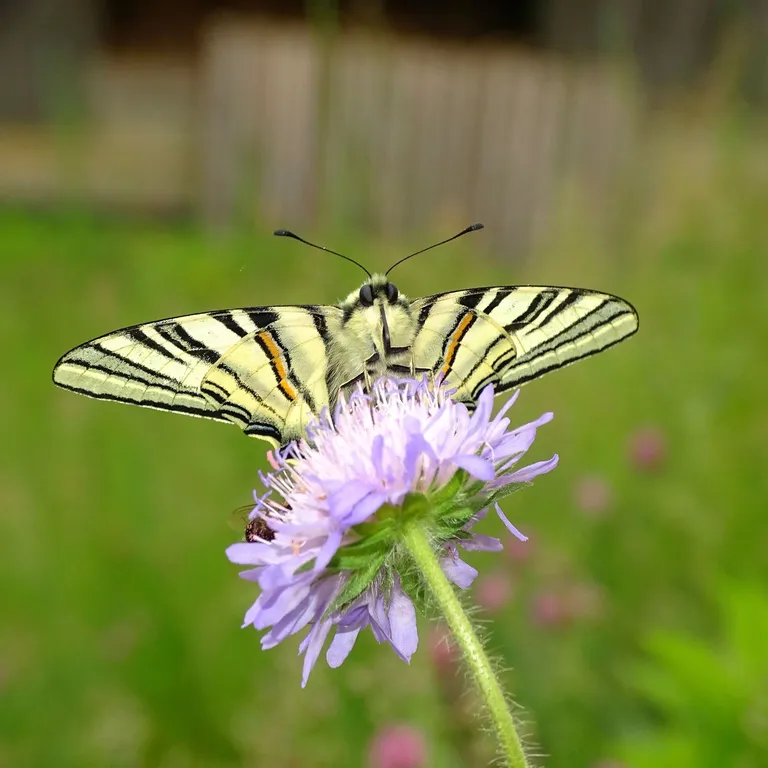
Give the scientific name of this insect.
Iphiclides podalirius
